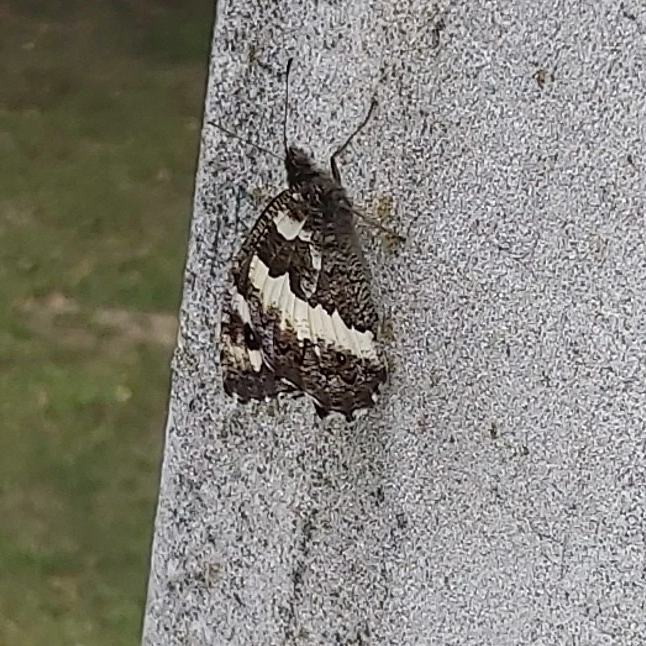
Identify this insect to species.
Brintesia circe
